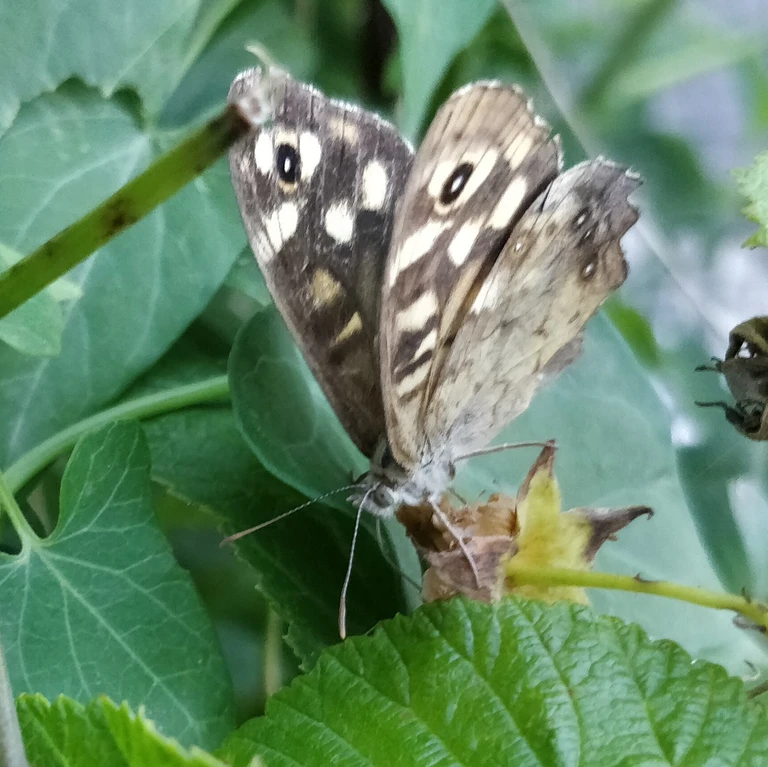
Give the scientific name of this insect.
Pararge aegeria
